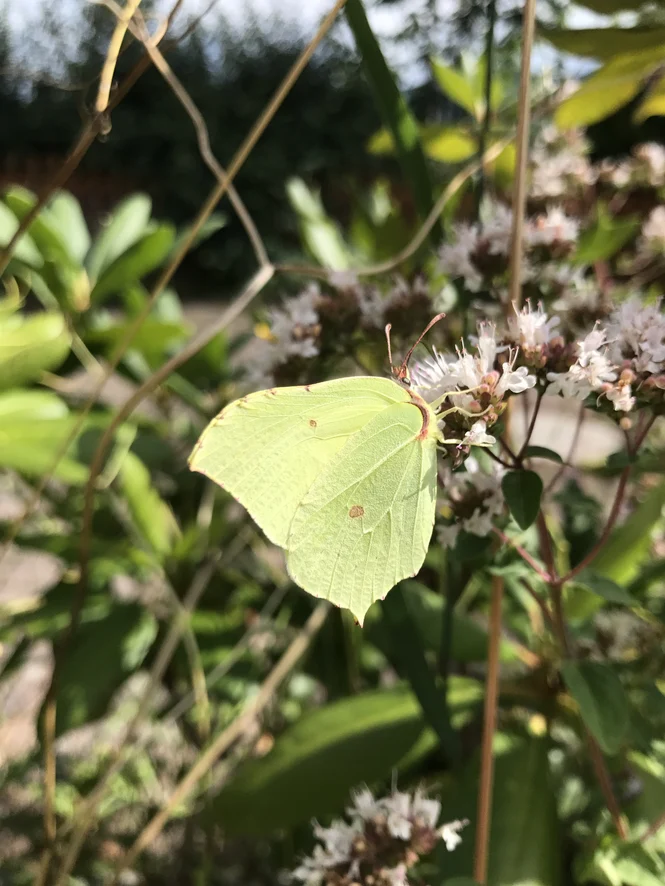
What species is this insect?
Gonepteryx rhamni
